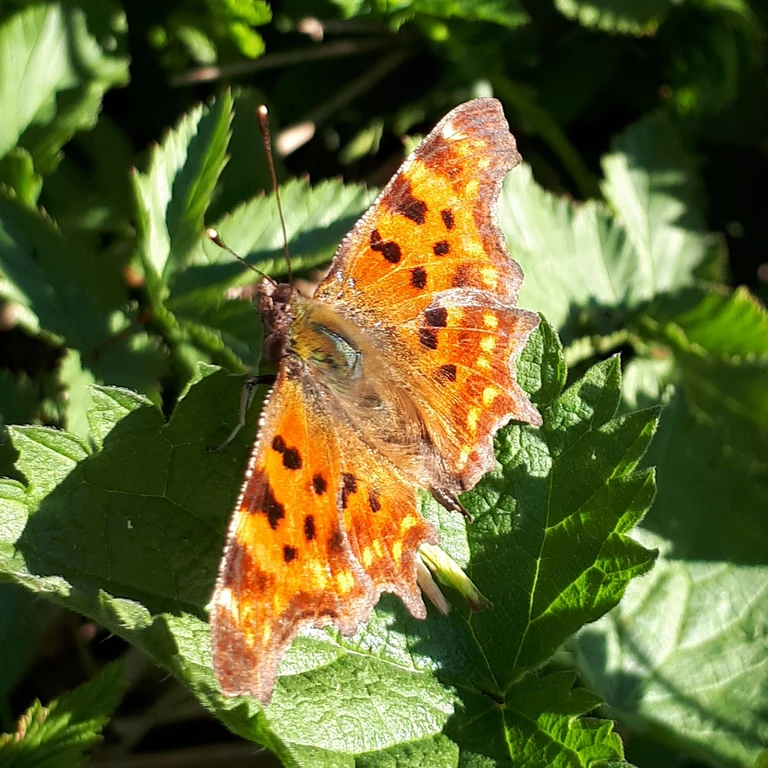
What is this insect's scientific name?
Polygonia c-album
